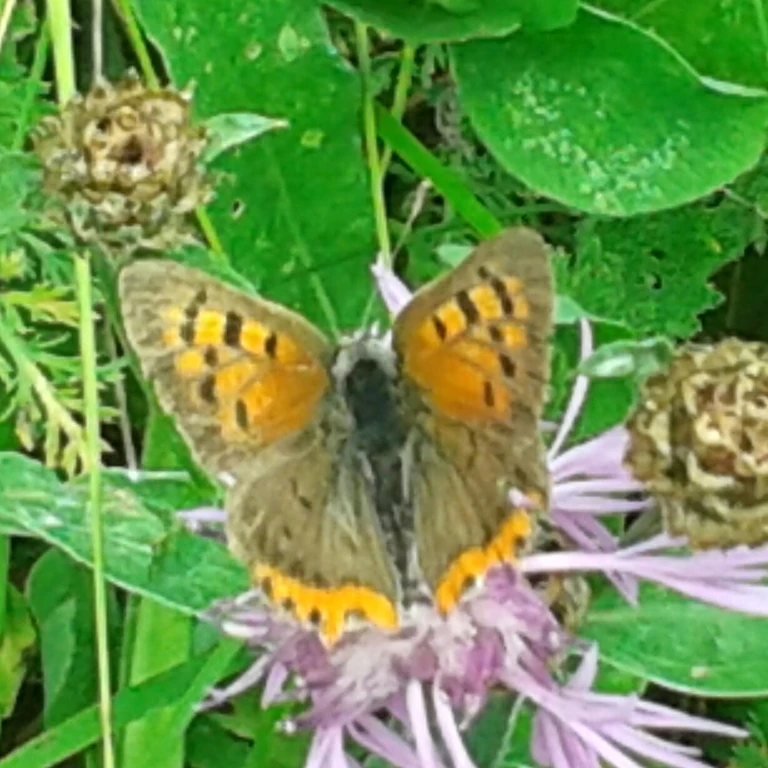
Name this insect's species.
Lycaena phlaeas
